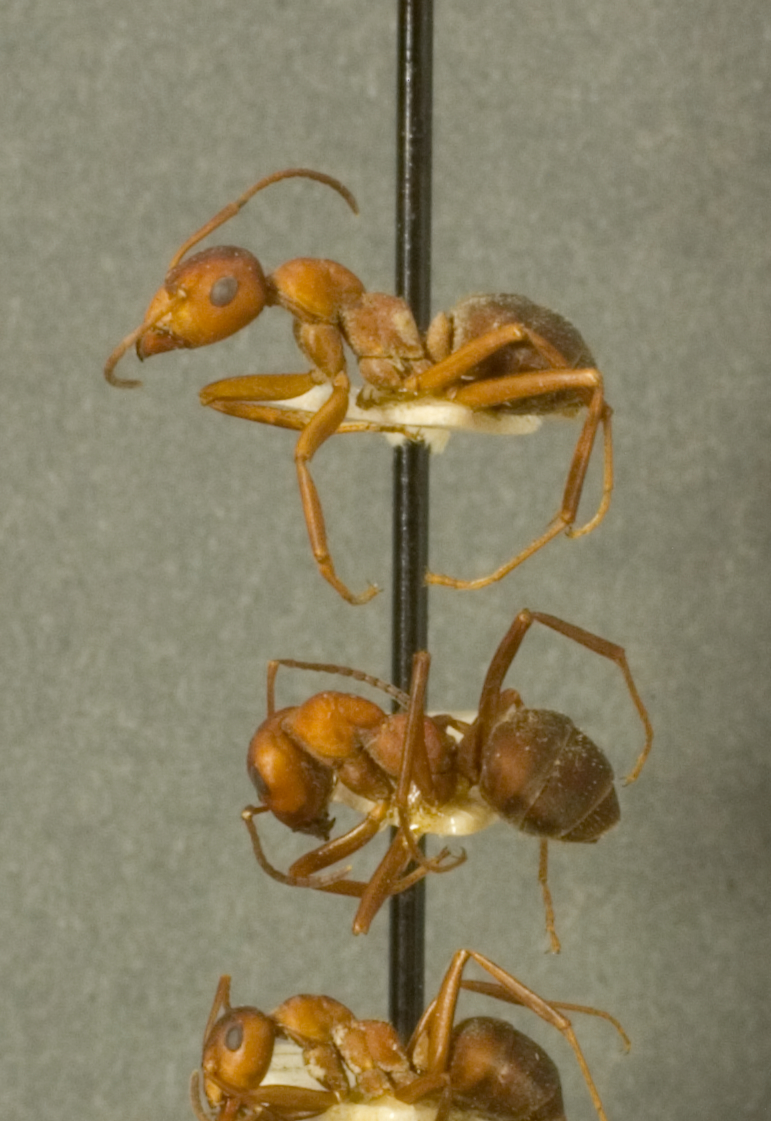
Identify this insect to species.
Formica truncicola
